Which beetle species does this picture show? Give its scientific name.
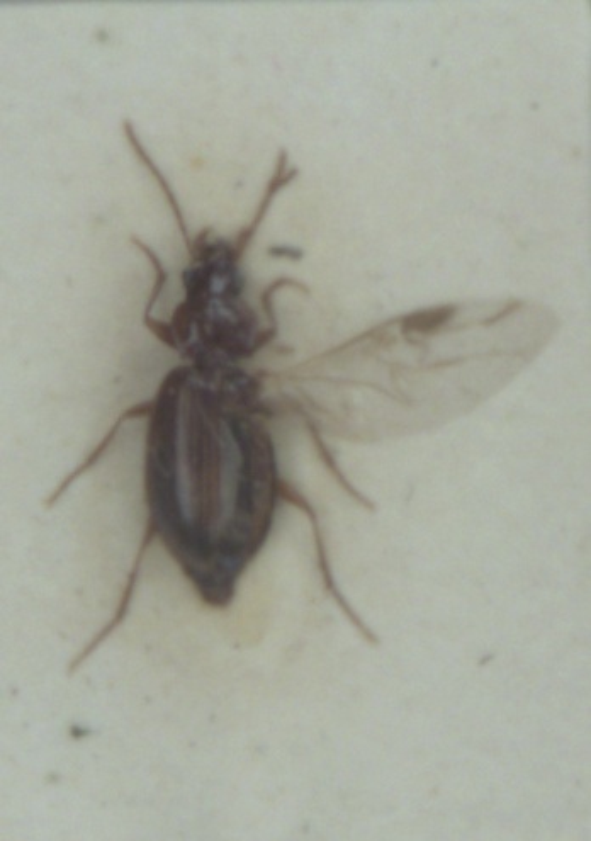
Ocys harpaloides
